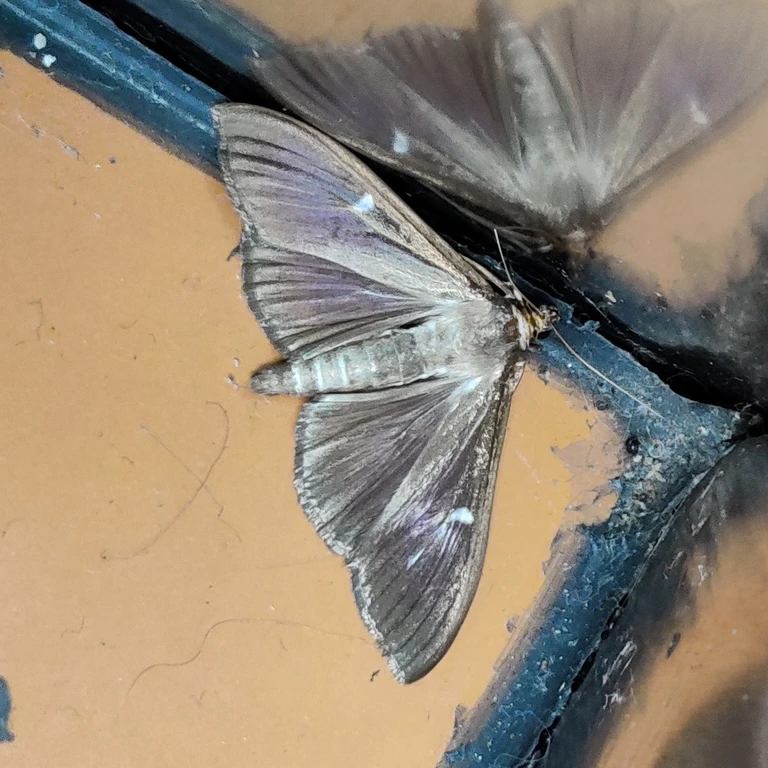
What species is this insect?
Cydalima perspectalis
